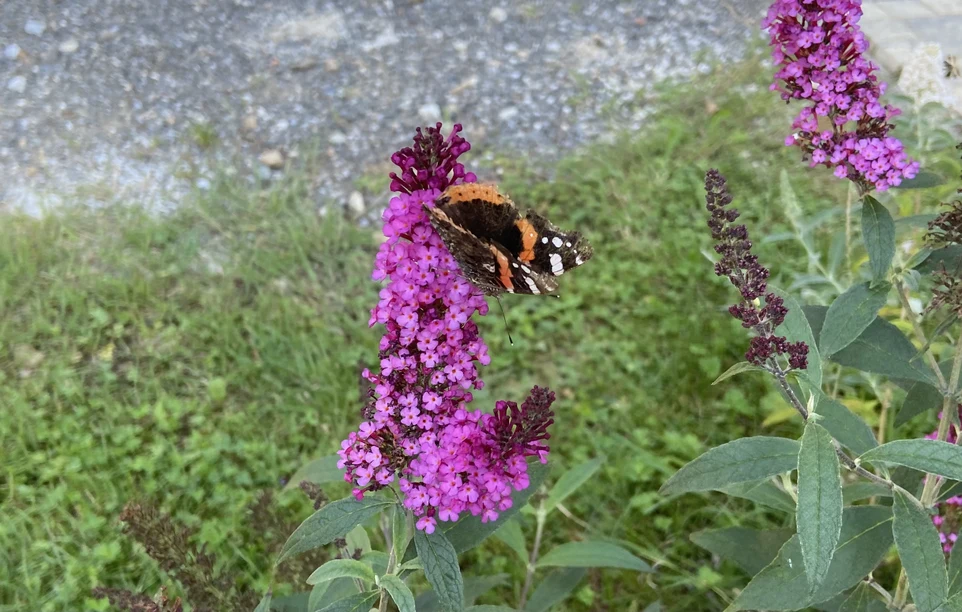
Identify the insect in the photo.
Vanessa atalanta
